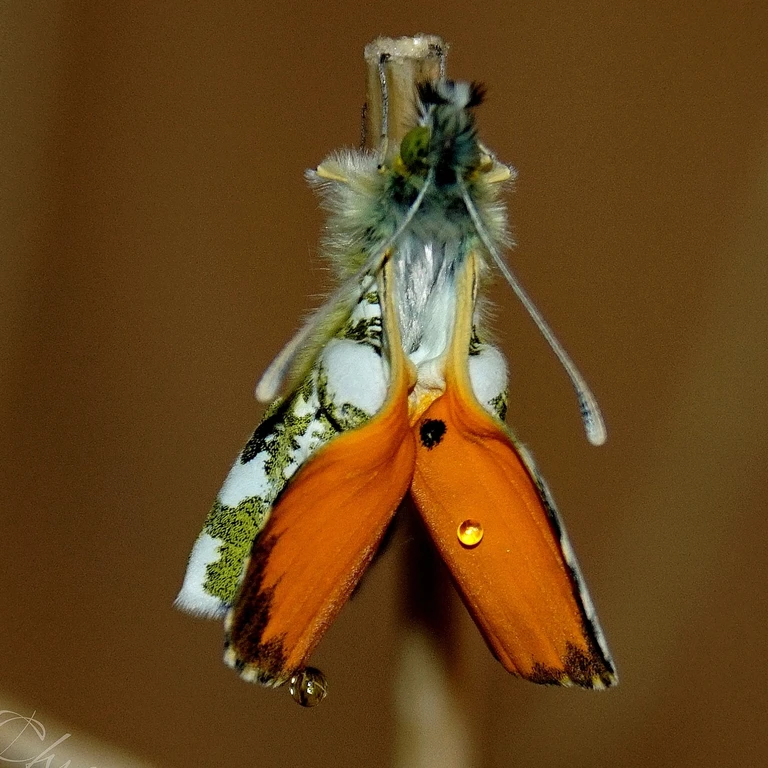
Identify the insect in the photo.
Anthocharis cardamines
